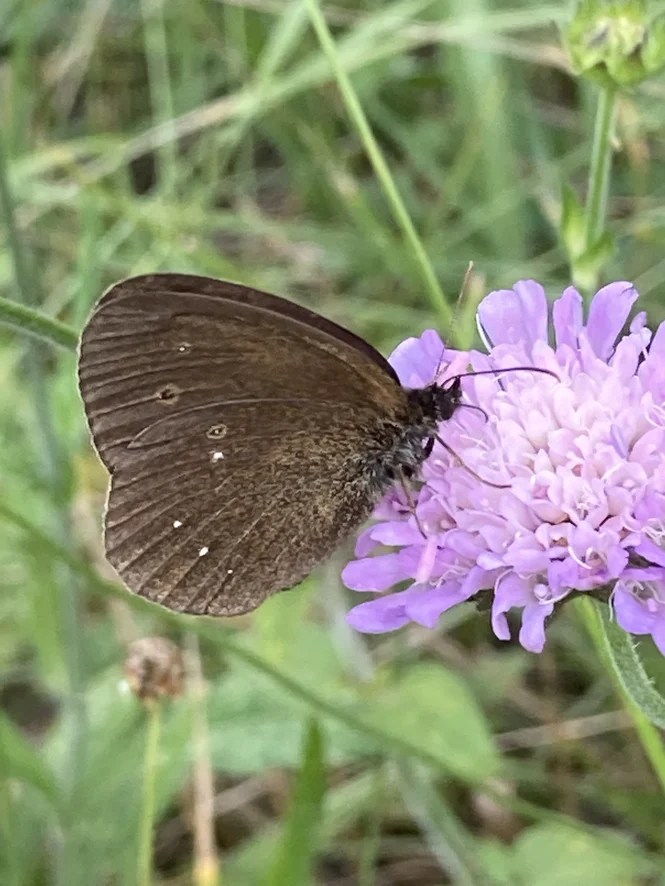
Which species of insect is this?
Aphantopus hyperantus
